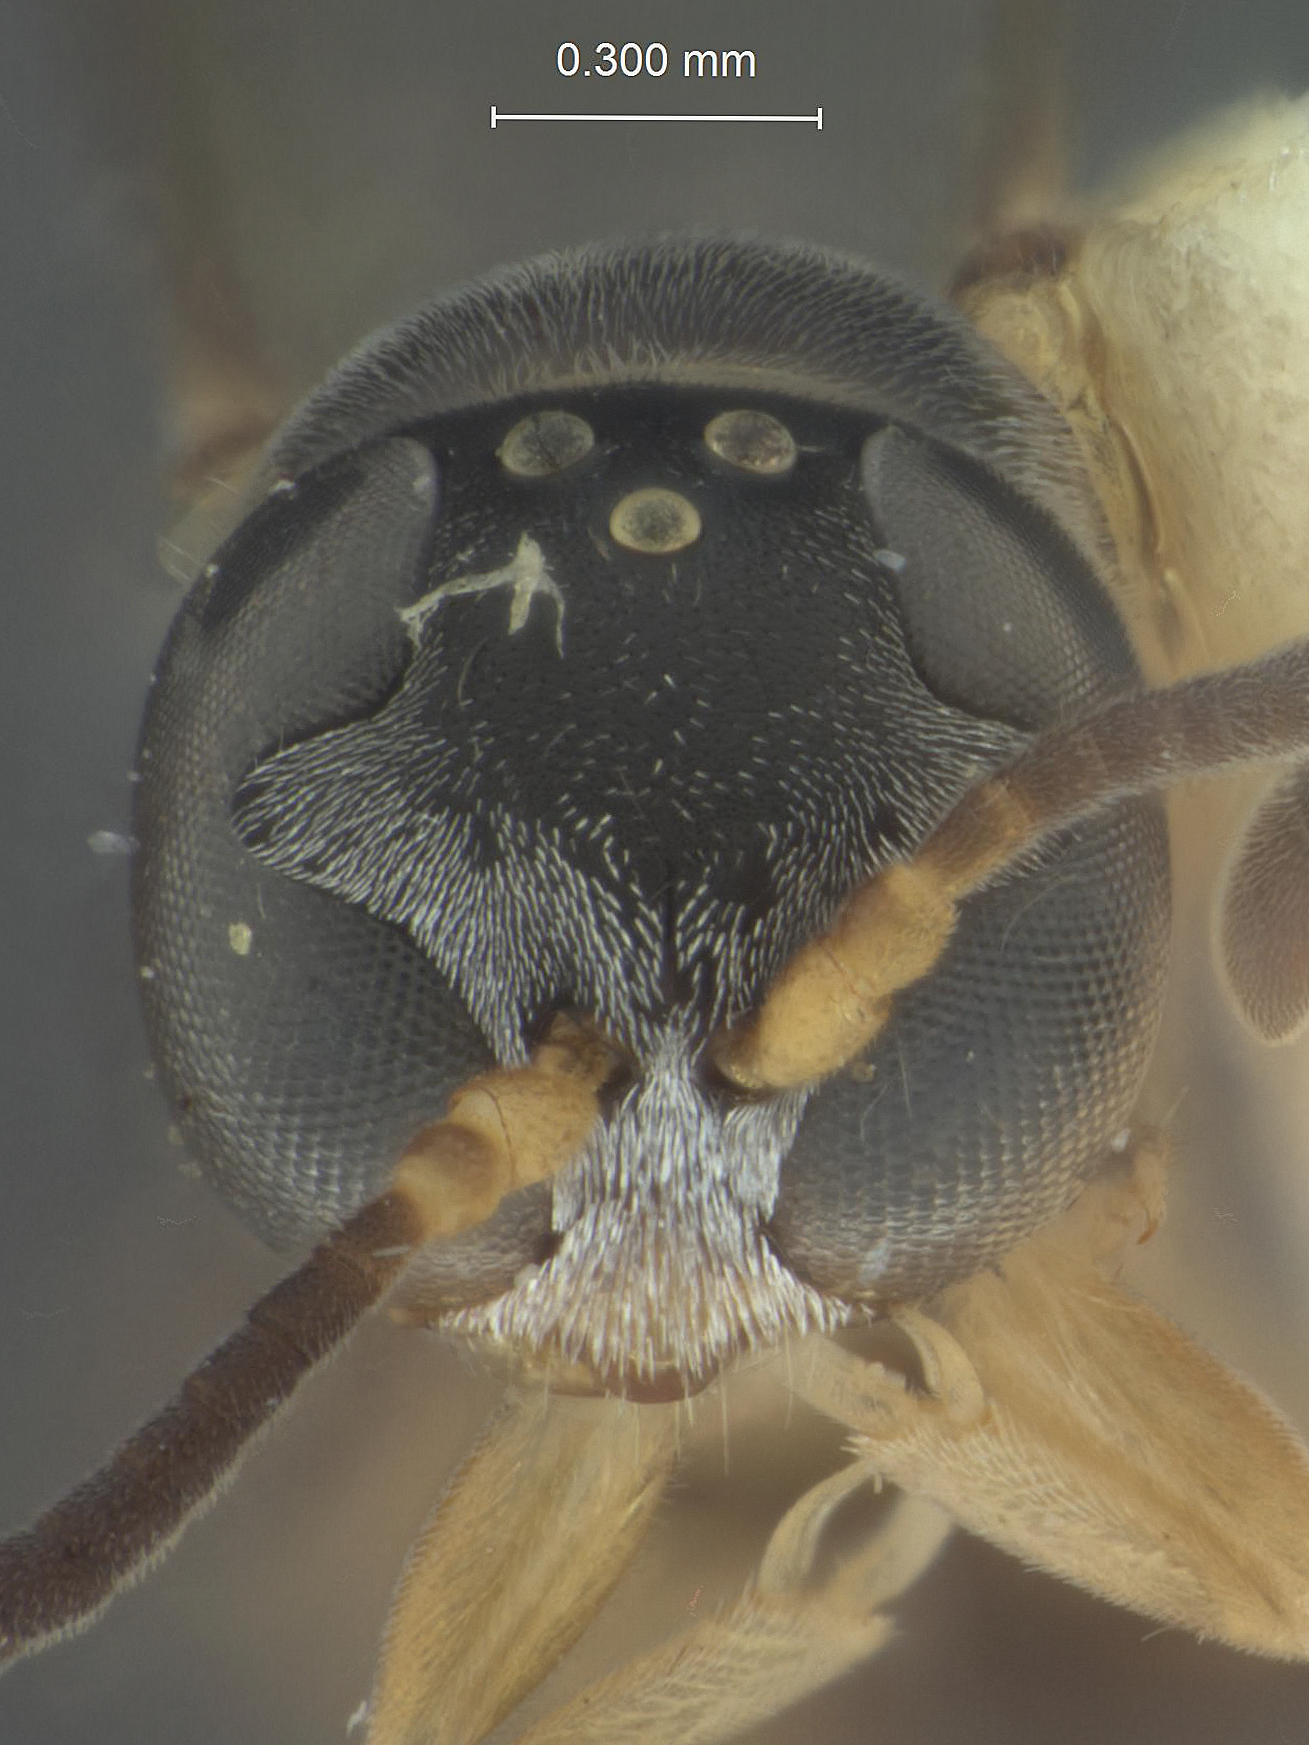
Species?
Trypoxylon layouanum
